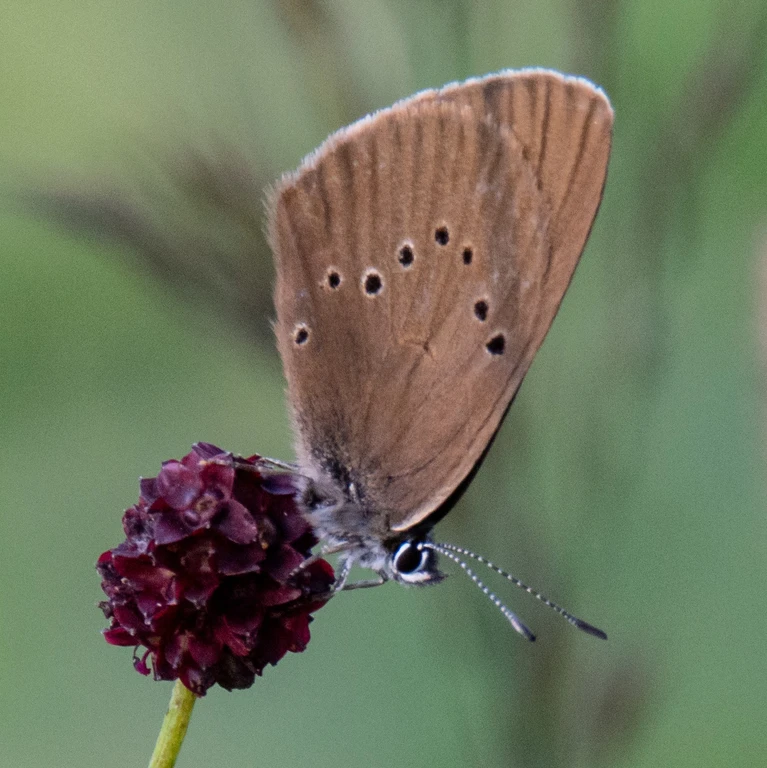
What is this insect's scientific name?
Phengaris nausithous (also Maculinea nausithous)
